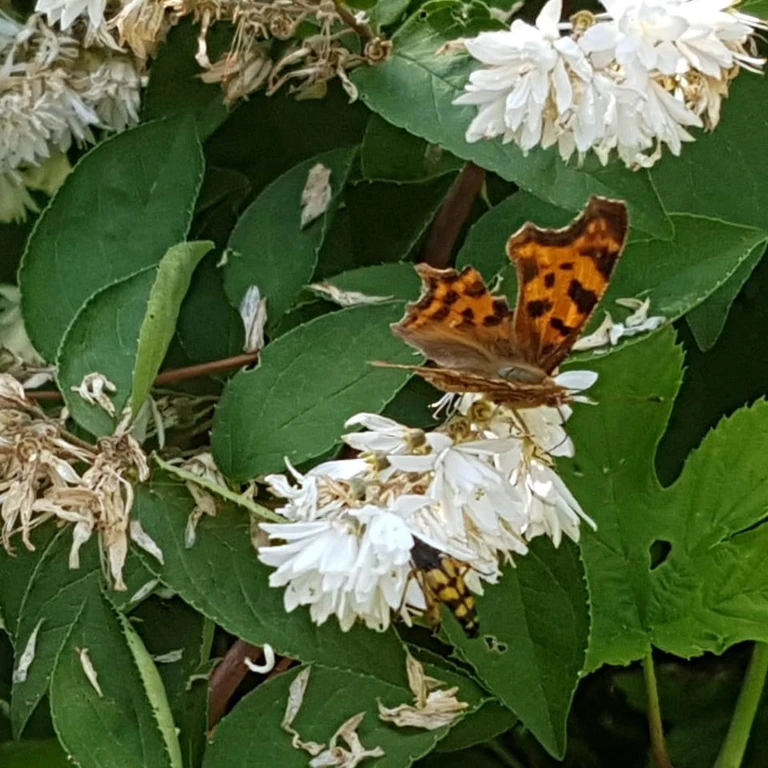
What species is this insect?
Polygonia c-album
